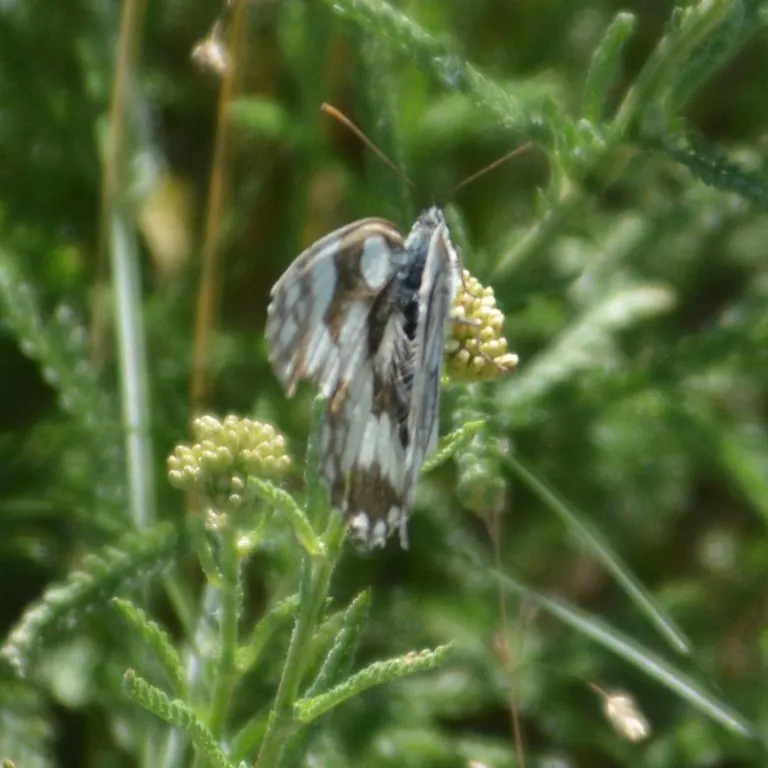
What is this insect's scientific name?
Melanargia galathea
